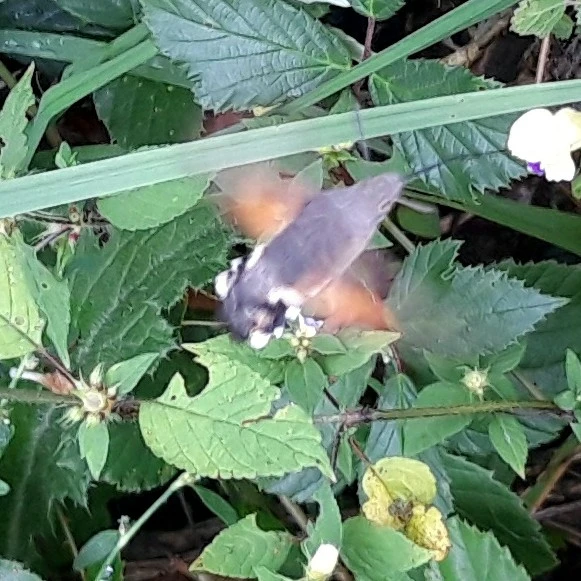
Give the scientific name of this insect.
Macroglossum stellatarum
